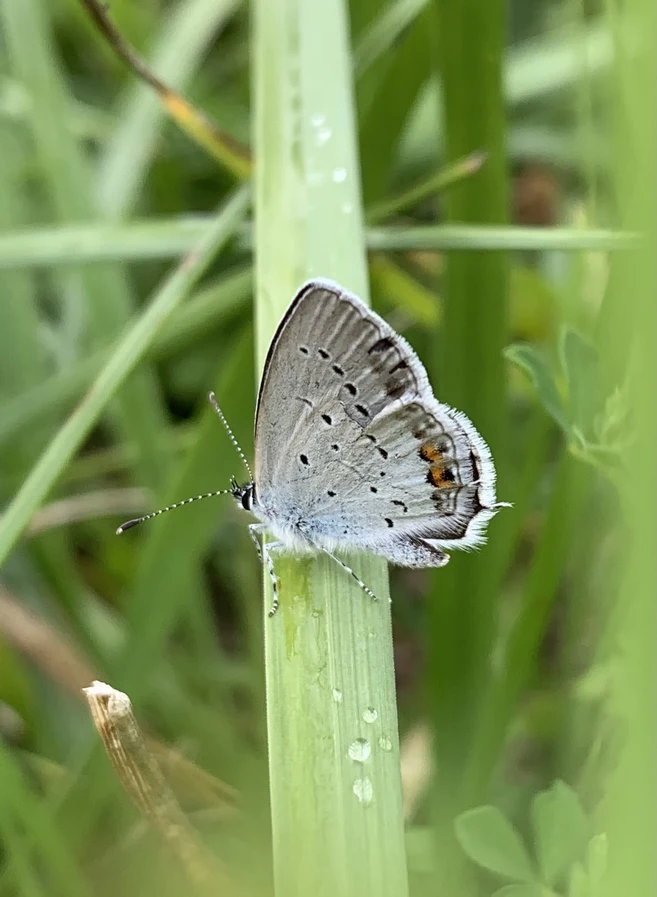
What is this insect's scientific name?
Cupido argiades (also Elkalyce argiades)
